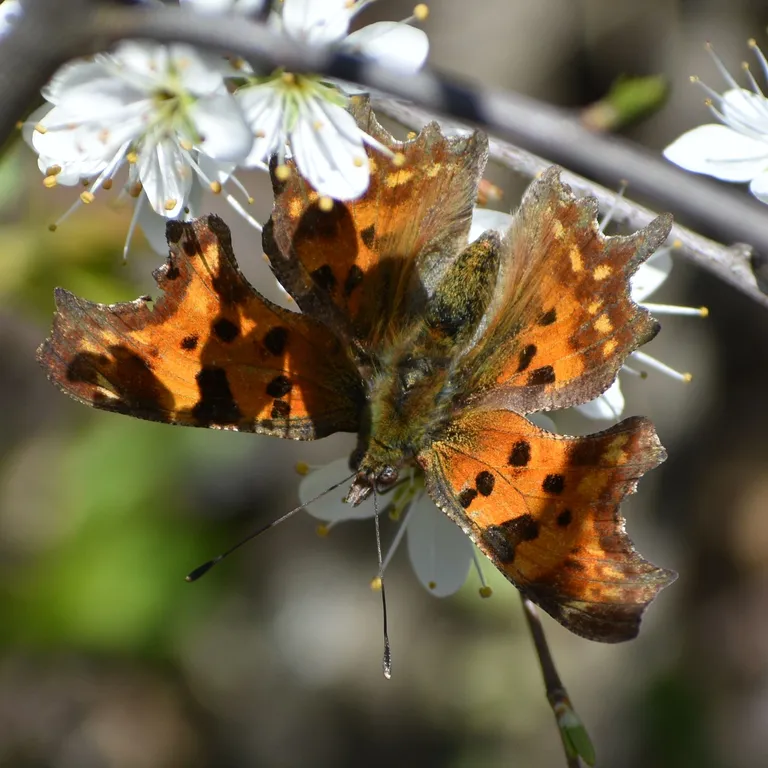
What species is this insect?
Polygonia c-album
